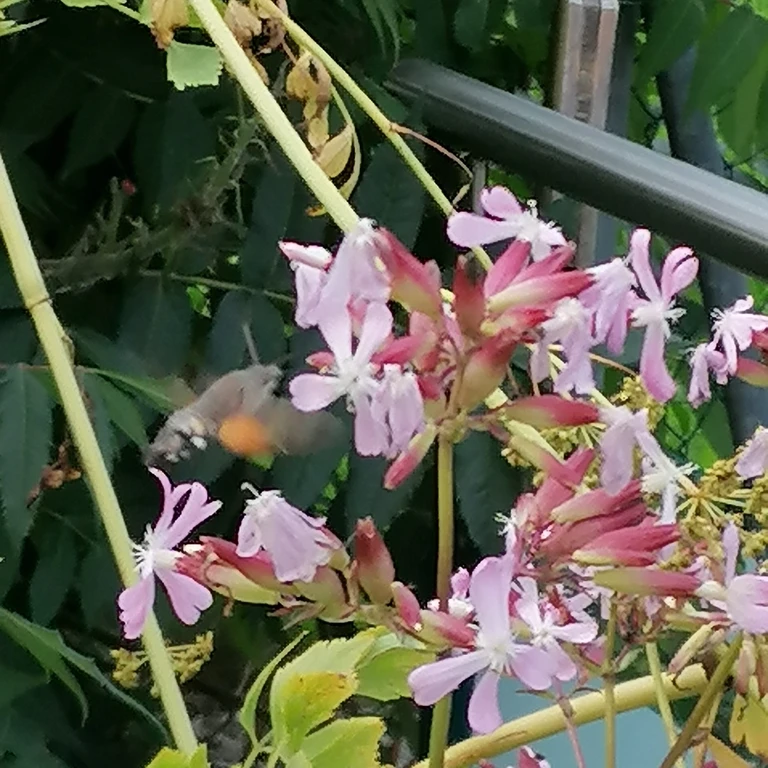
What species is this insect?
Macroglossum stellatarum
